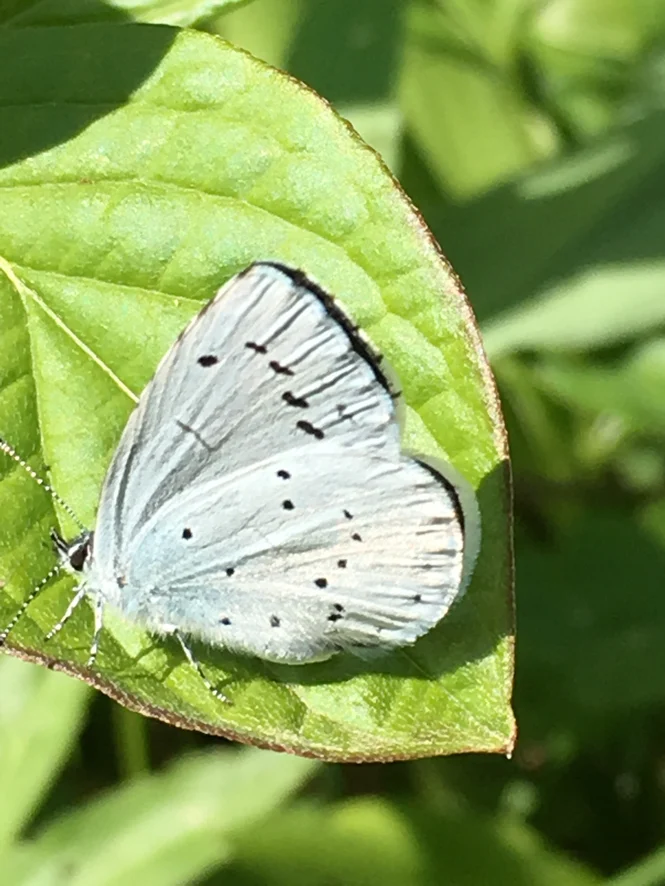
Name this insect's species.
Celastrina argiolus
